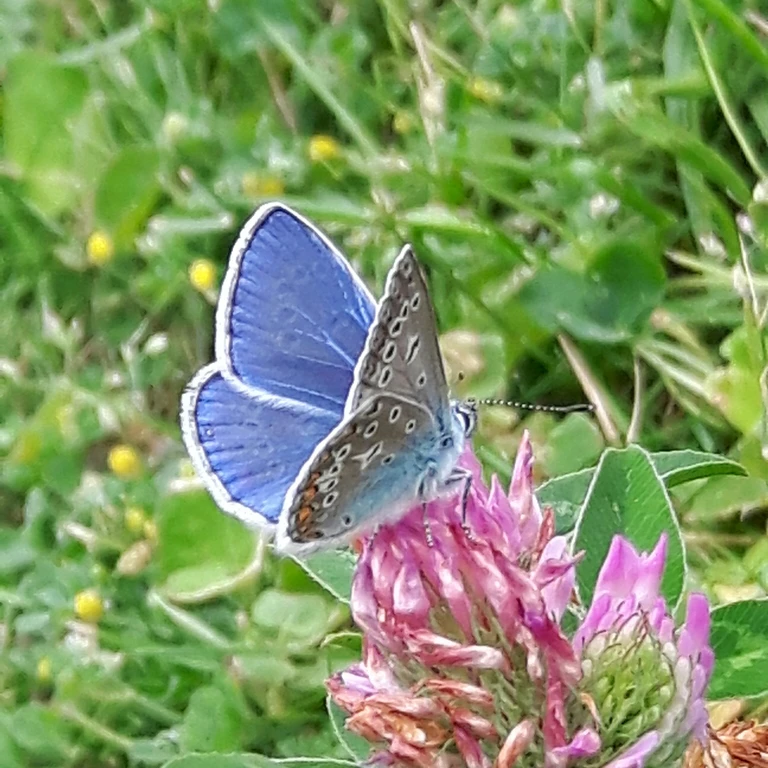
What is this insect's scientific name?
Polyommatus icarus
